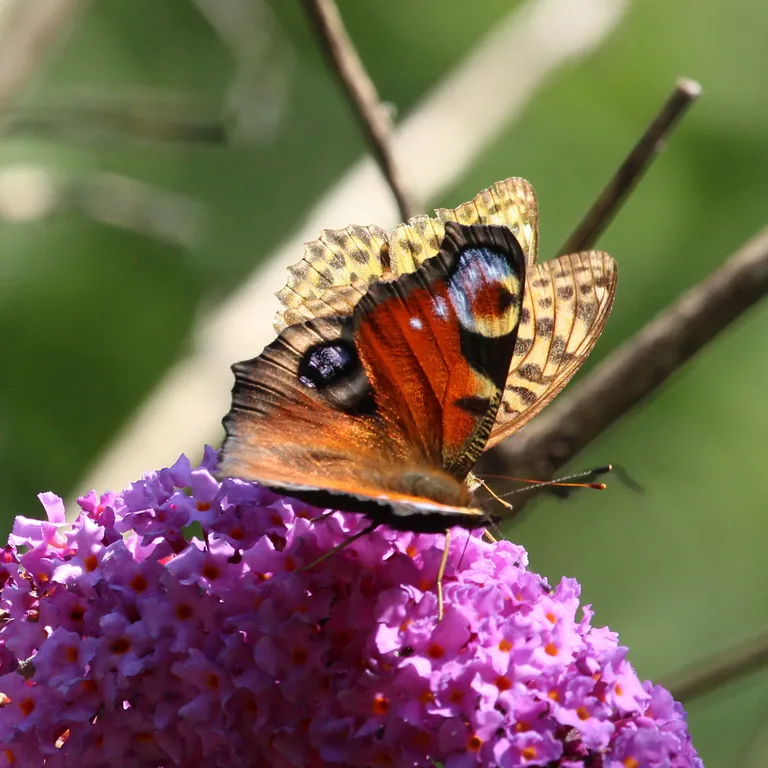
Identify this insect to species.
Aglais io
